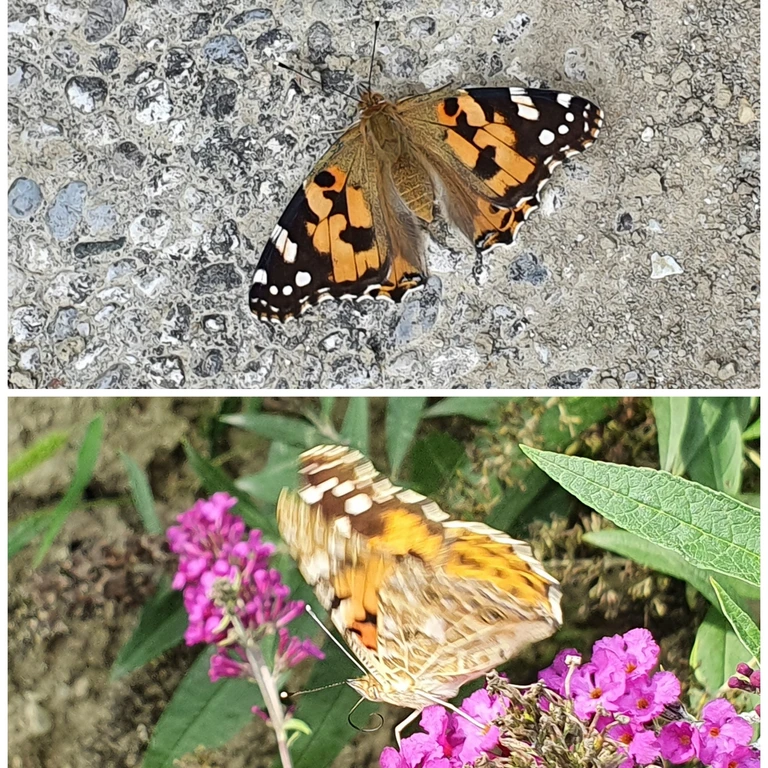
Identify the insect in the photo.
Vanessa cardui
